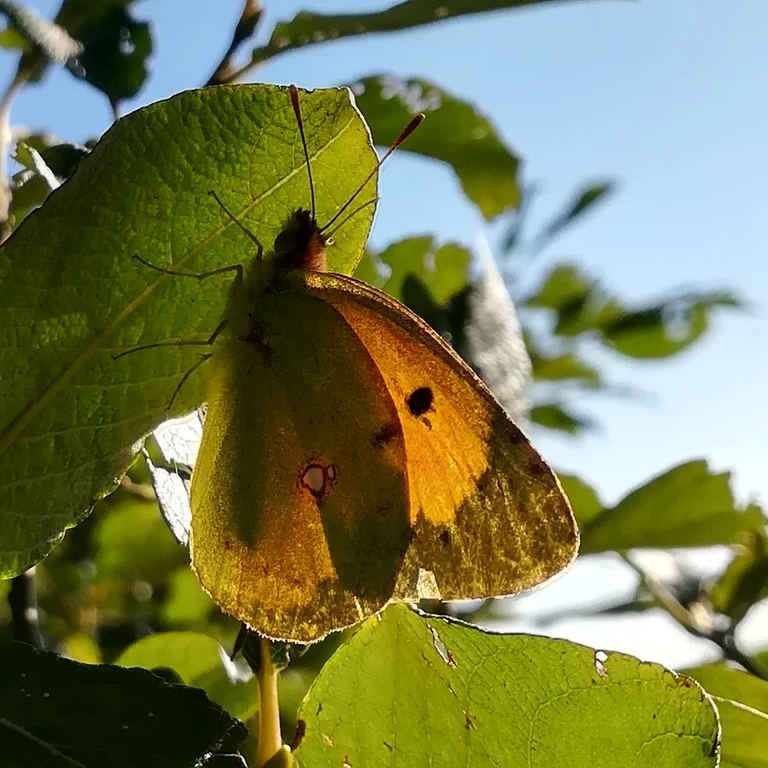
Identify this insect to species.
Colias croceus
